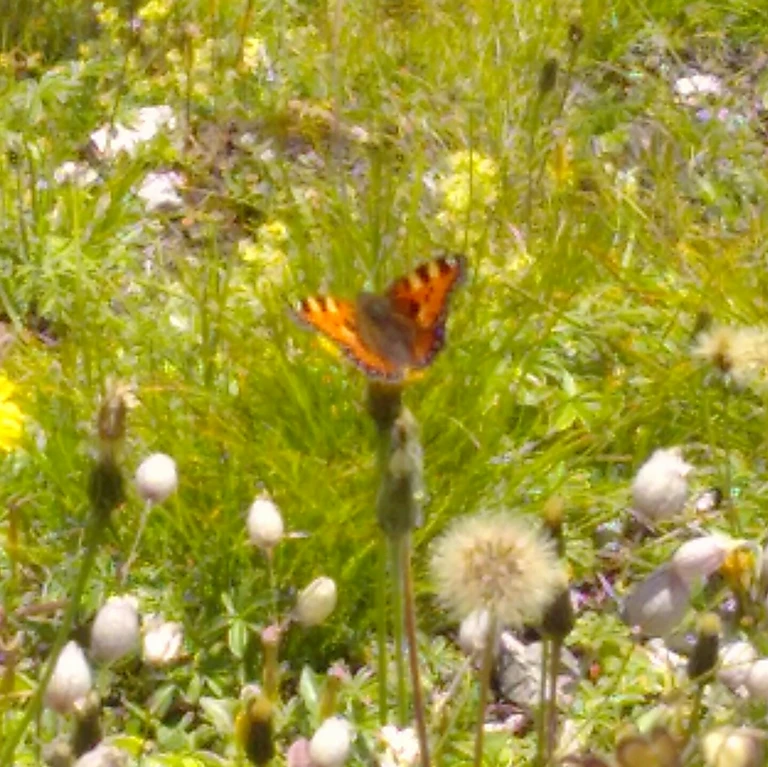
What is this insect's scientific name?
Aglais urticae
